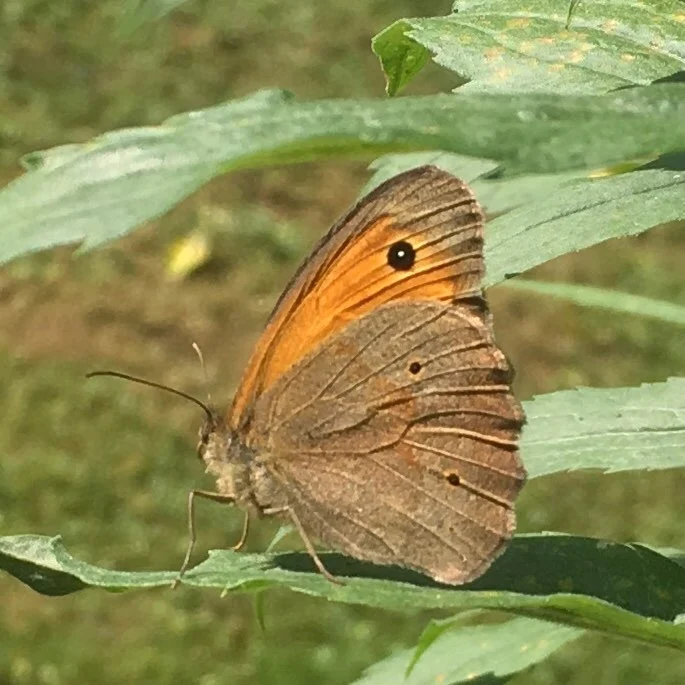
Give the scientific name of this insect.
Maniola jurtina
